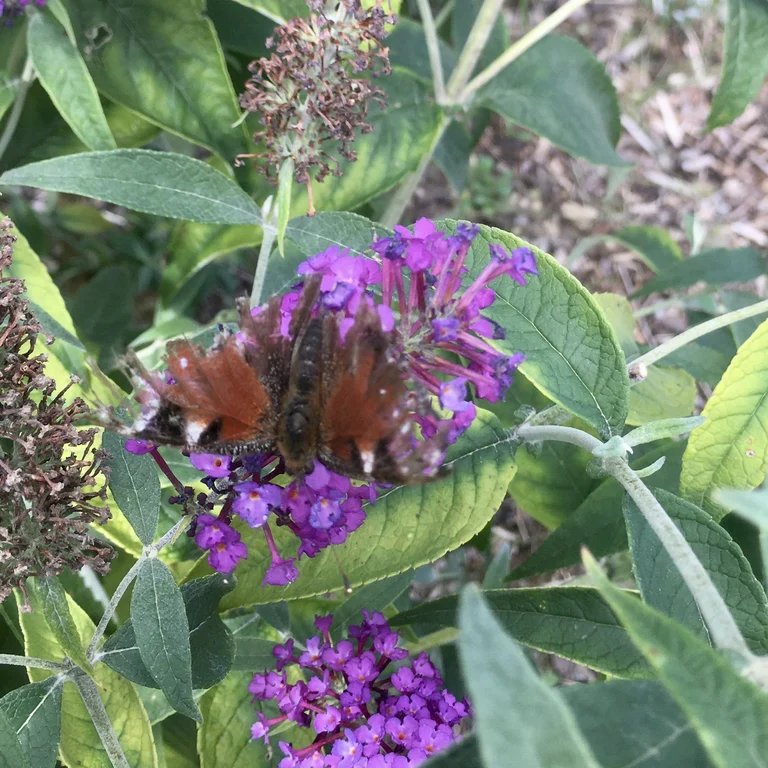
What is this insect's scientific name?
Aglais io
